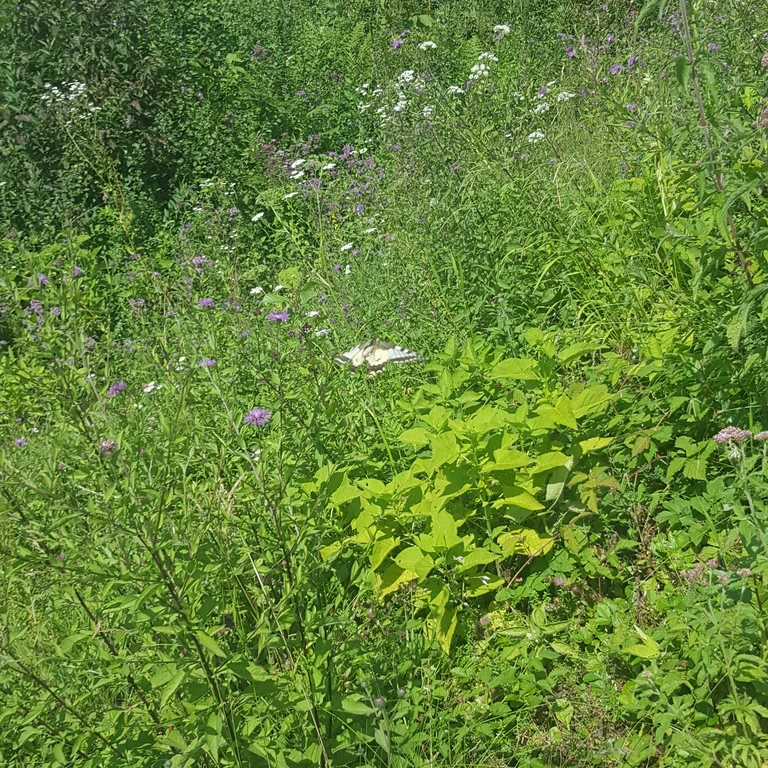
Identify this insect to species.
Papilio machaon
